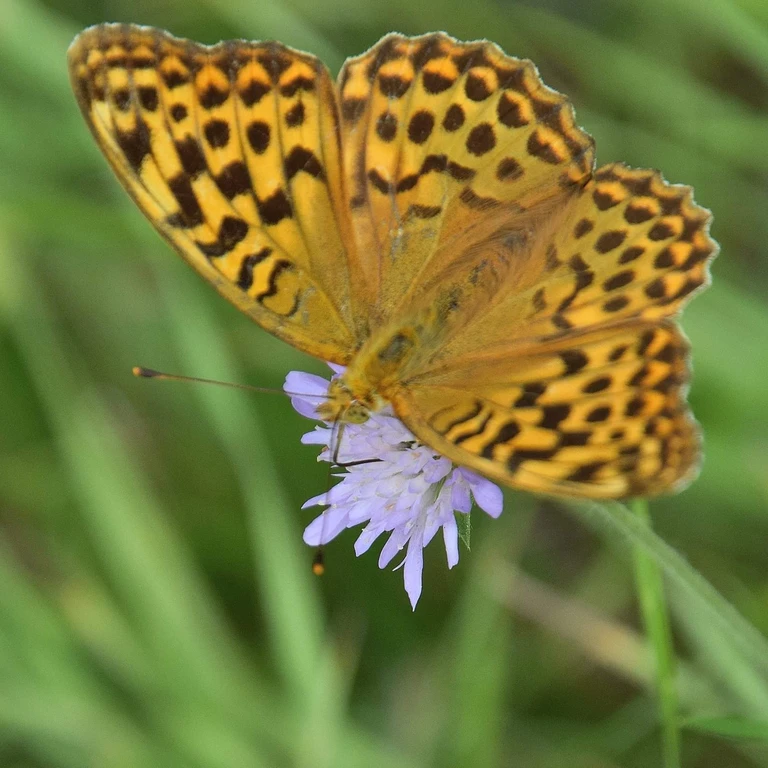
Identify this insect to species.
Argynnis paphia
